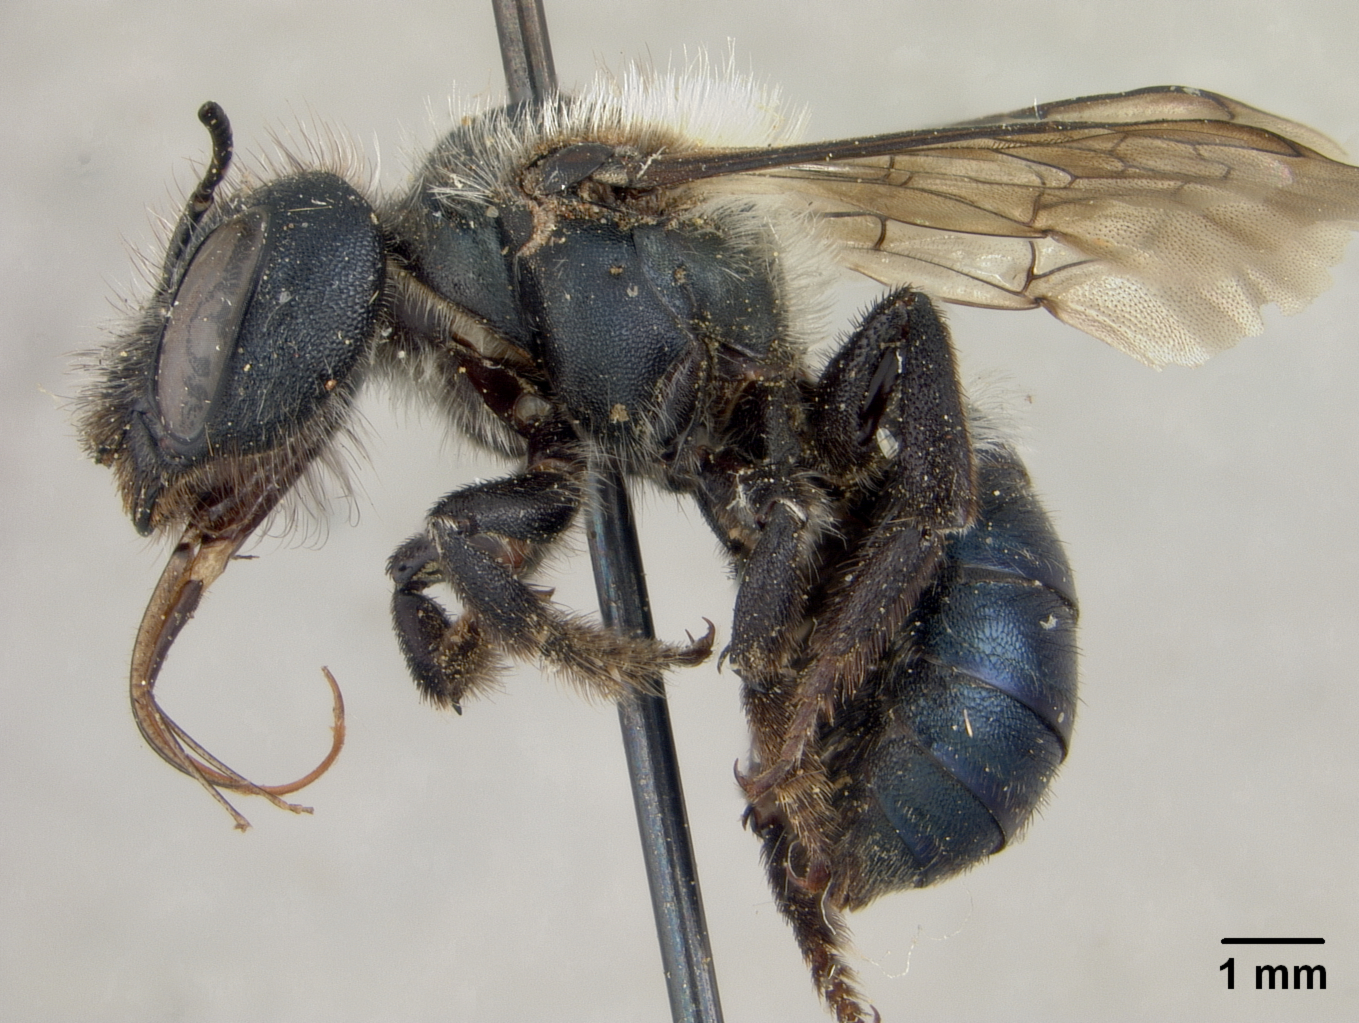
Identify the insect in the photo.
Osmia subpurpurea
